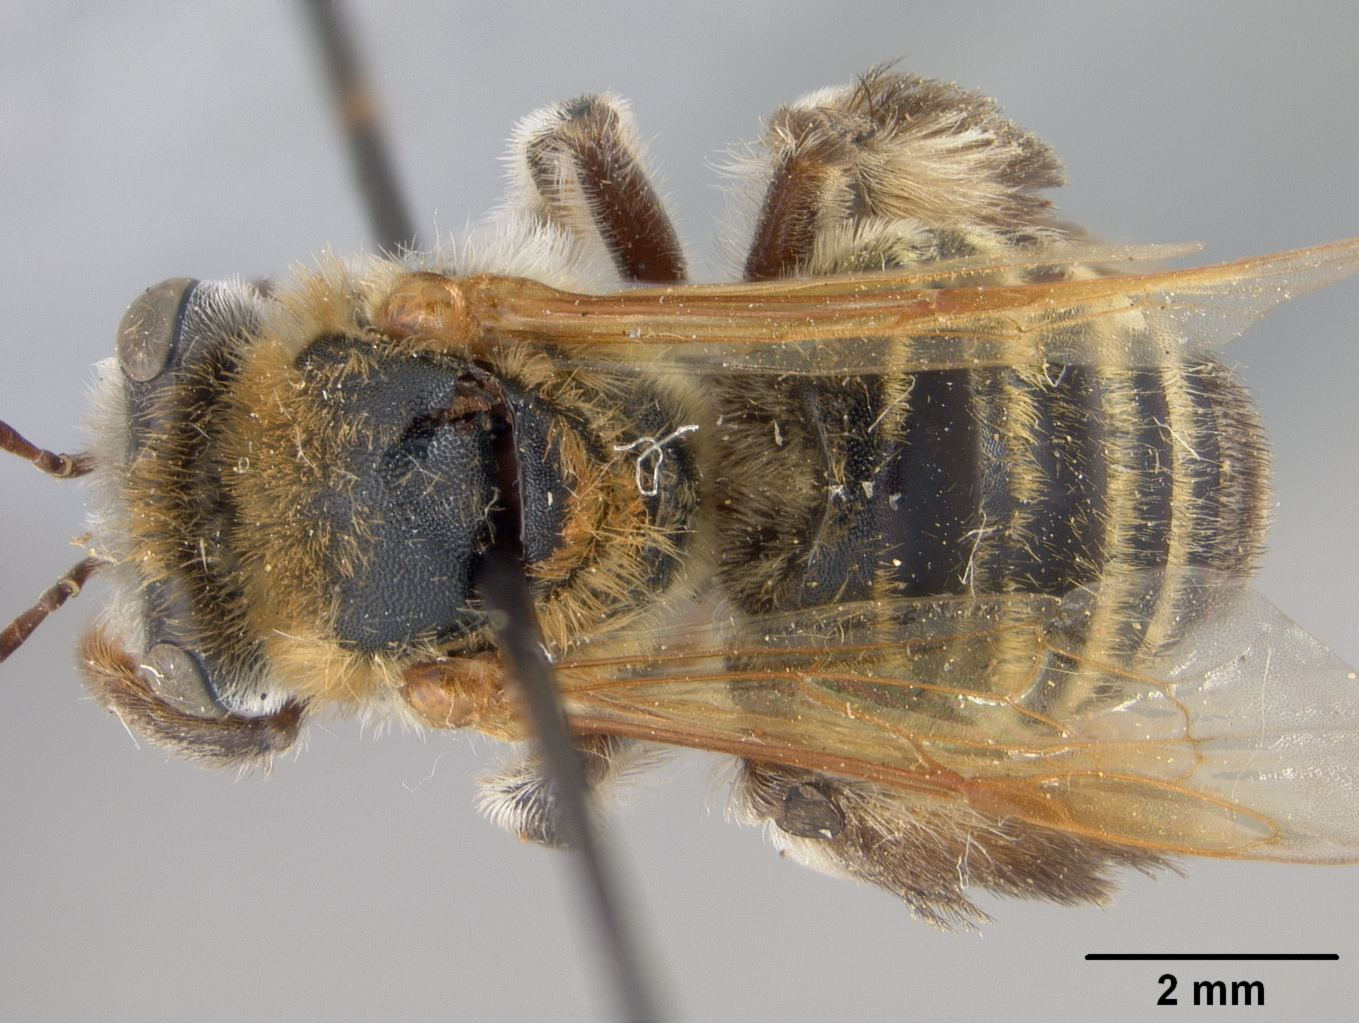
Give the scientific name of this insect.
Melissodes peleni
